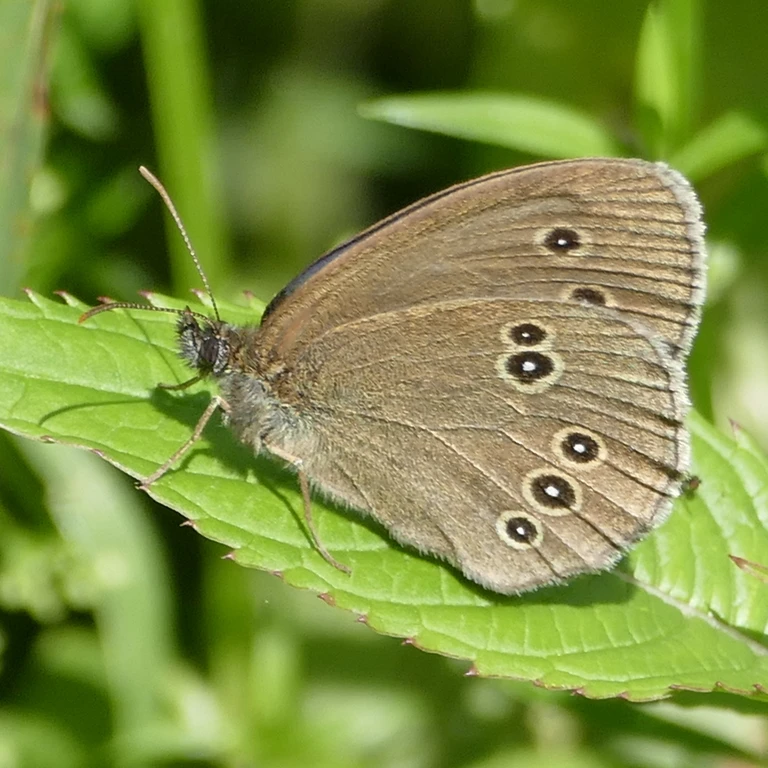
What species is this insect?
Aphantopus hyperantus
